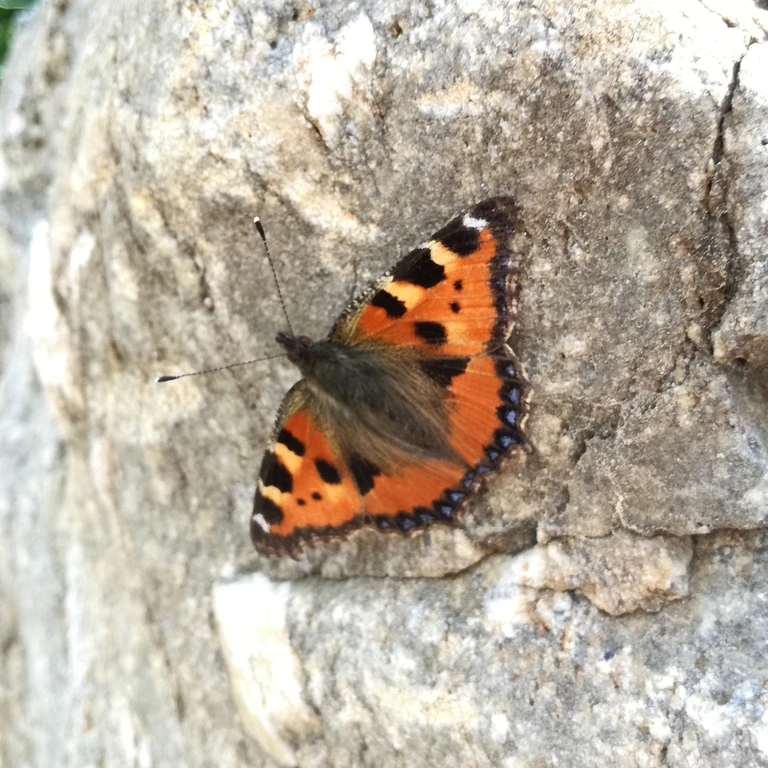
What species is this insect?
Aglais urticae
